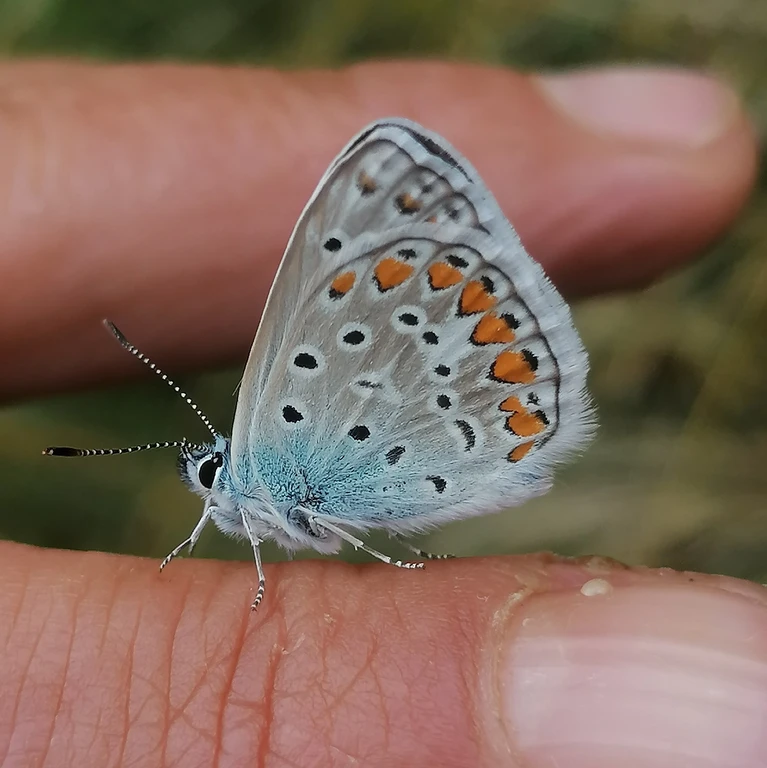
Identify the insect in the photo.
Polyommatus icarus
